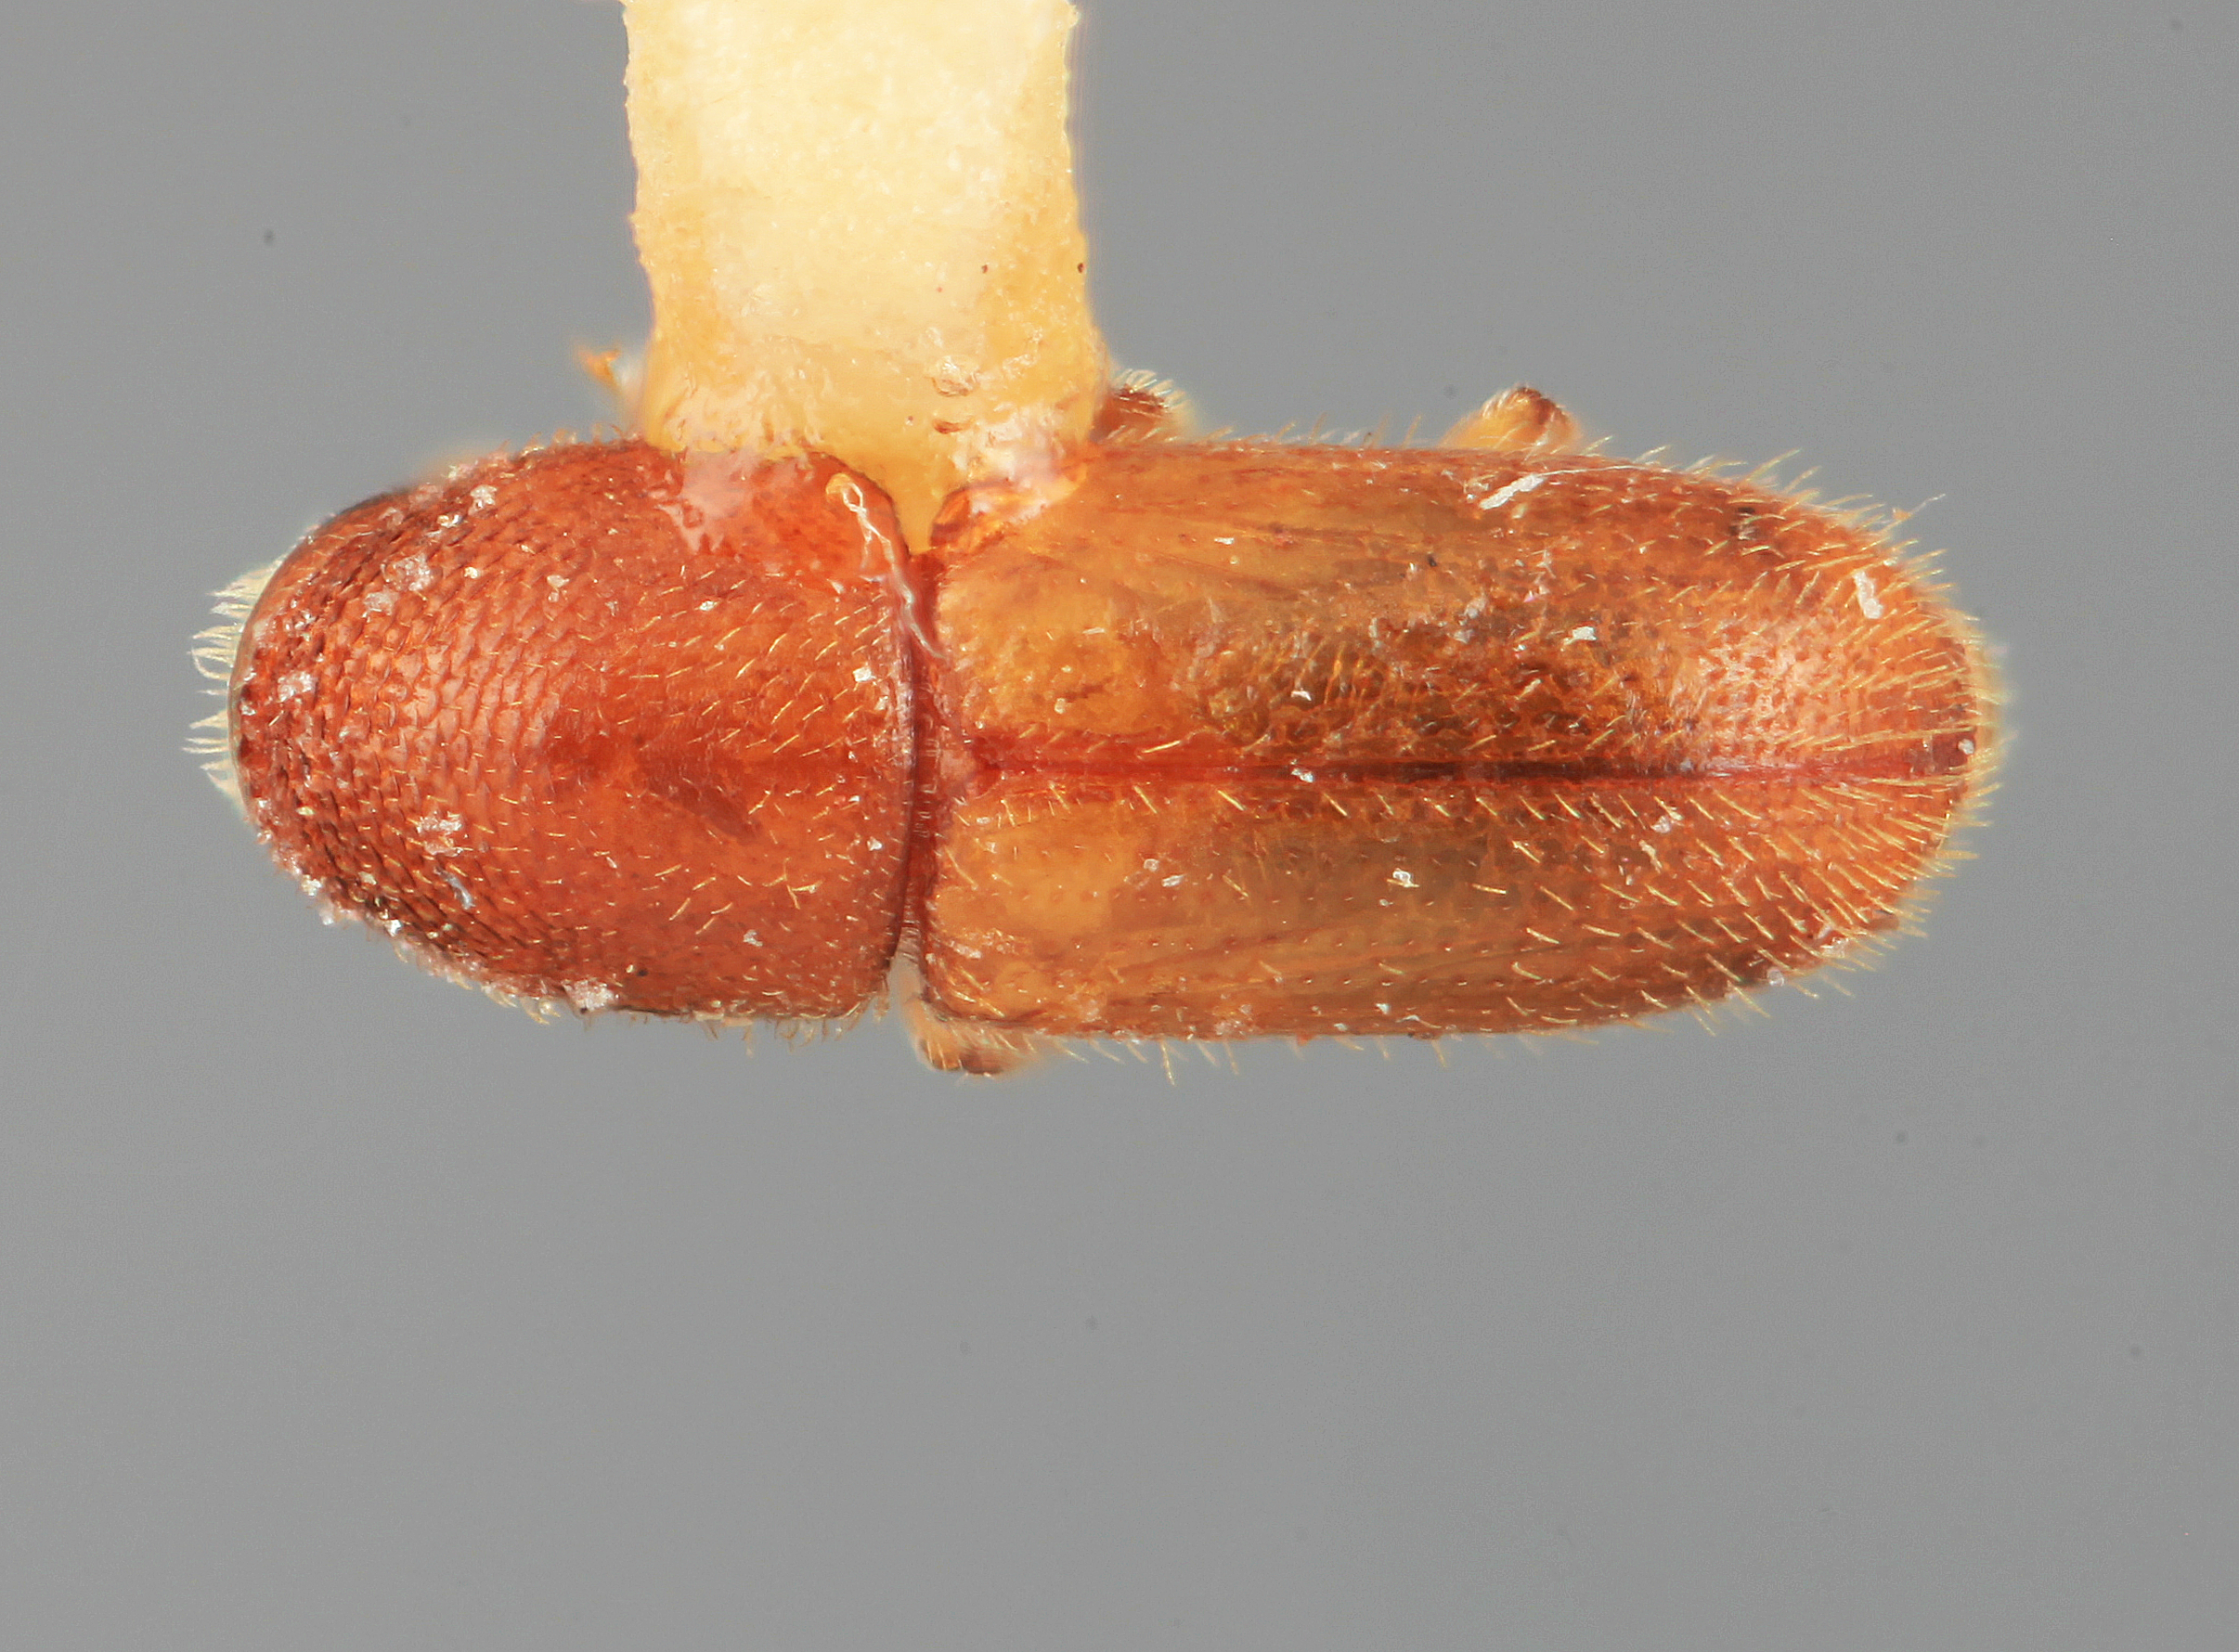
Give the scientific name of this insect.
Dendroterus eximius
